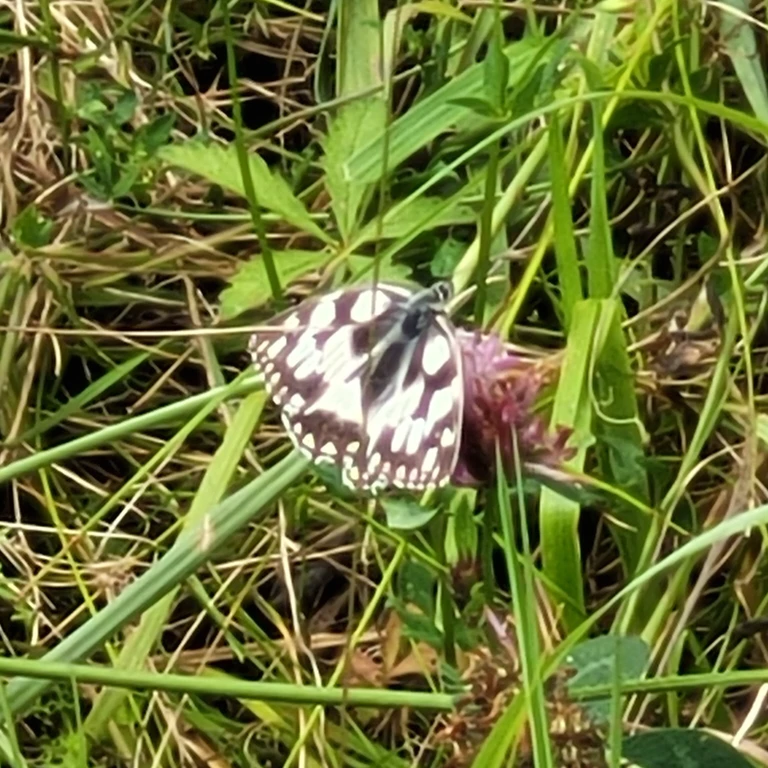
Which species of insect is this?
Melanargia galathea
